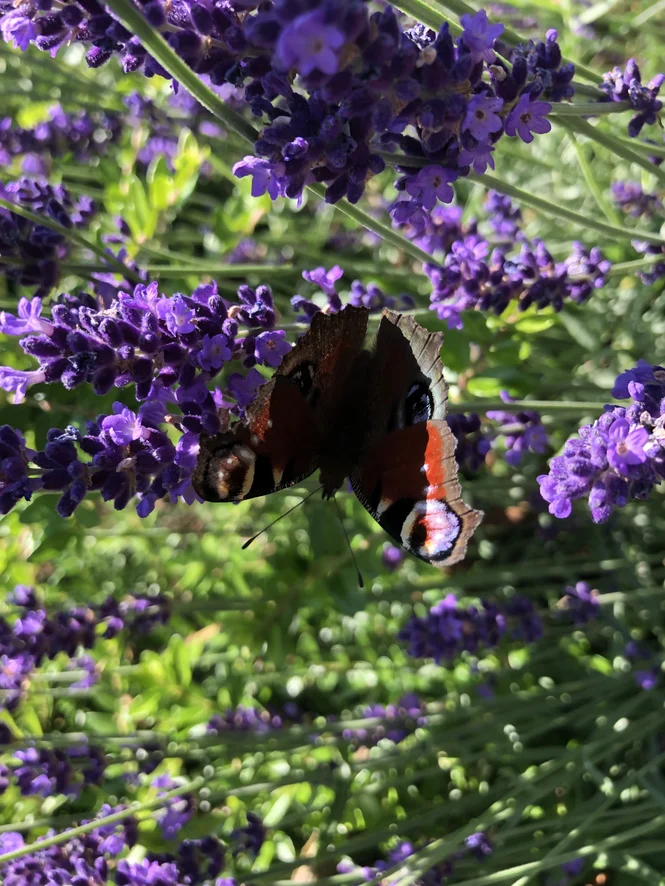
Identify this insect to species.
Aglais io
